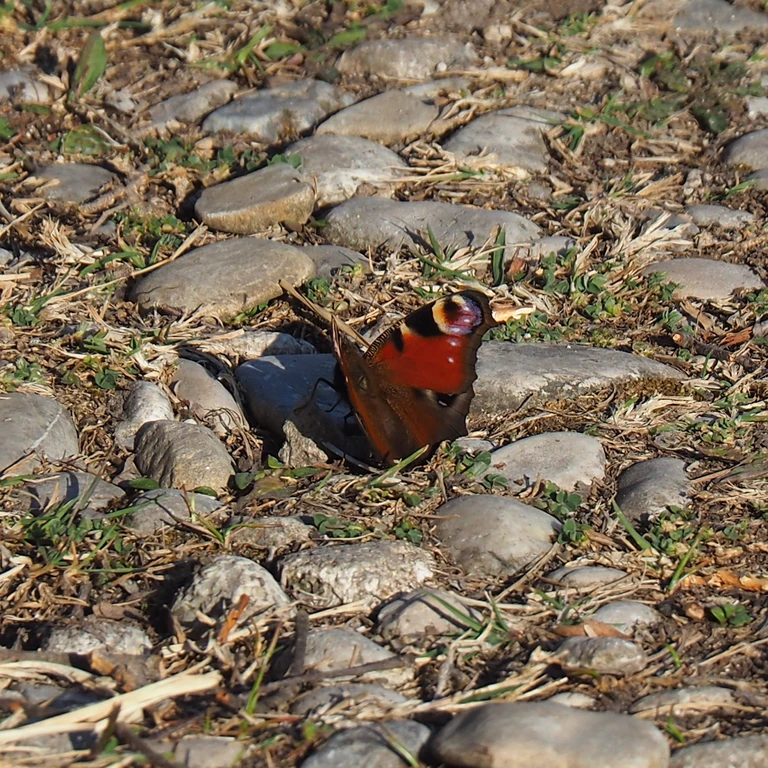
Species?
Aglais io
